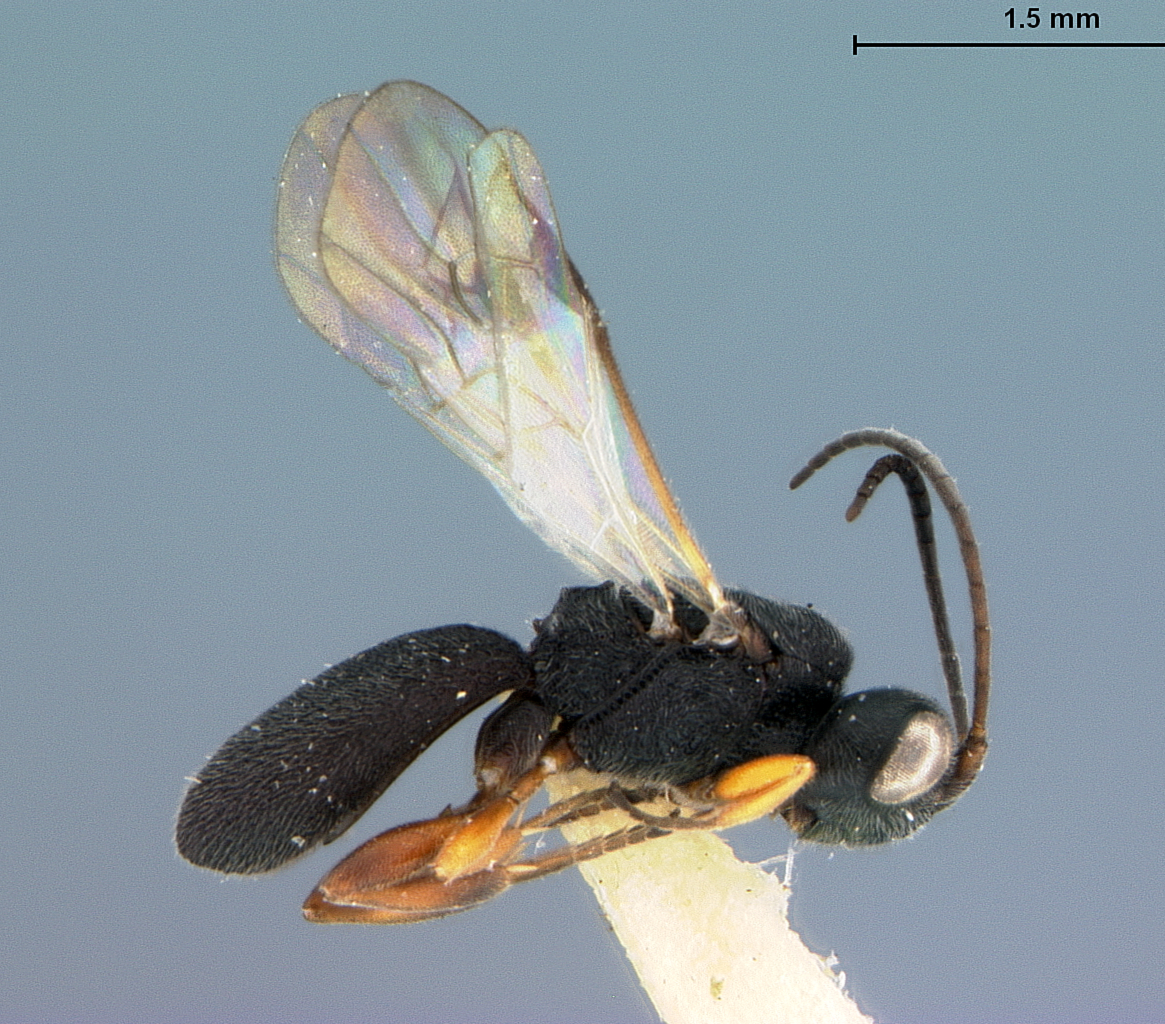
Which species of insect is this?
Chelonus acutigaster
